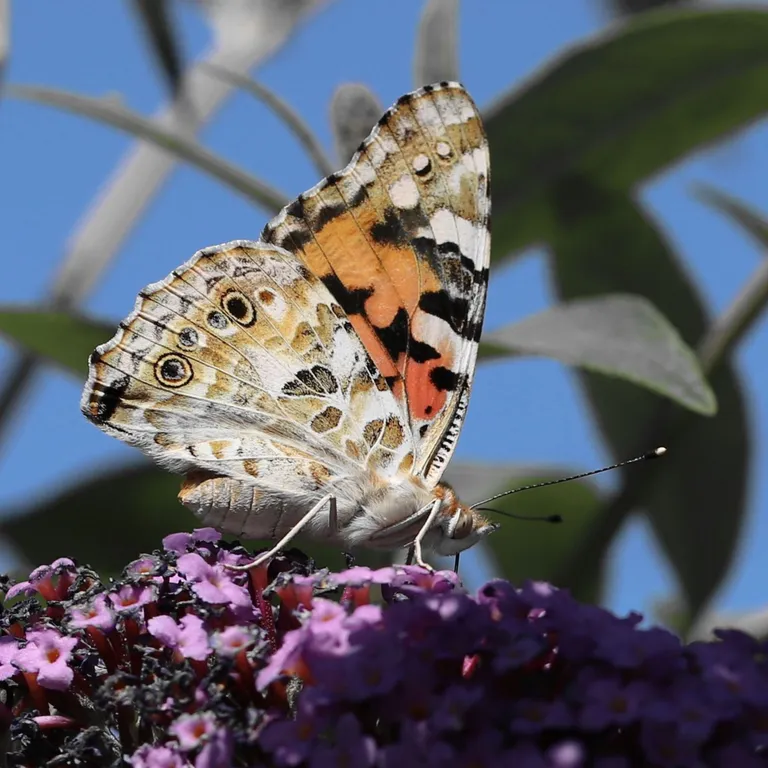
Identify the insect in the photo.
Vanessa cardui
